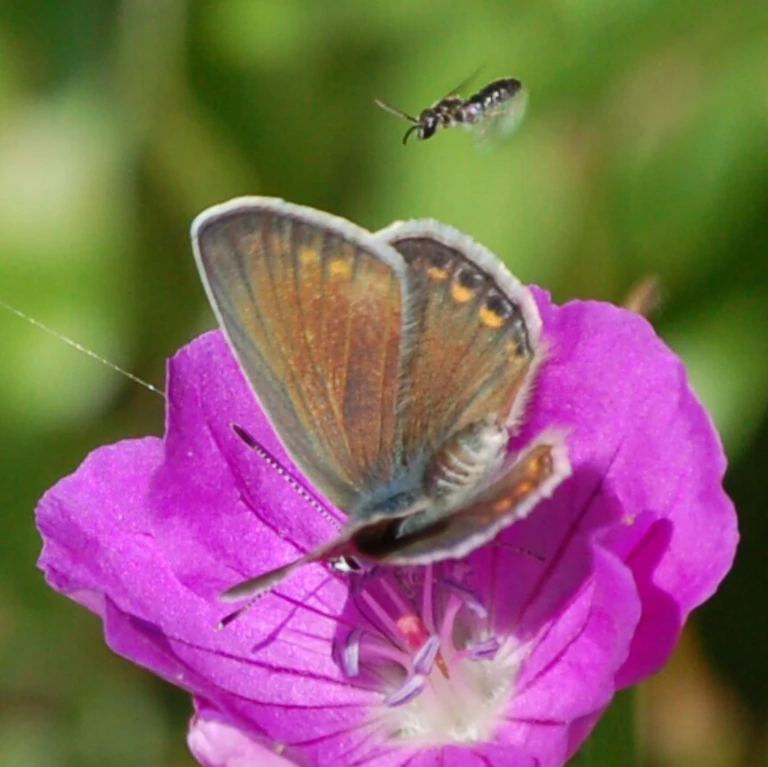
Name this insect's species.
Polyommatus icarus
